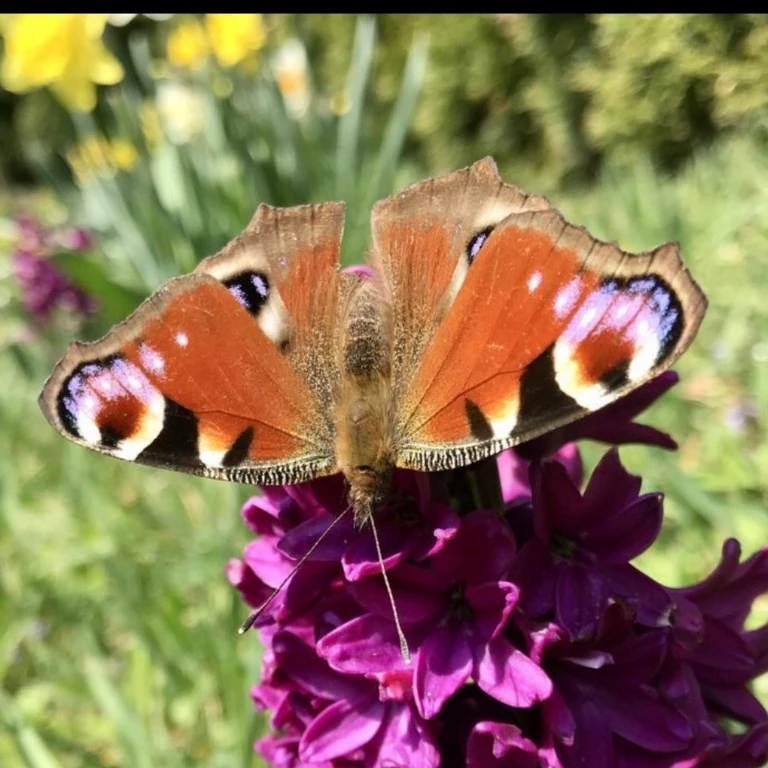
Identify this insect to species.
Aglais io
